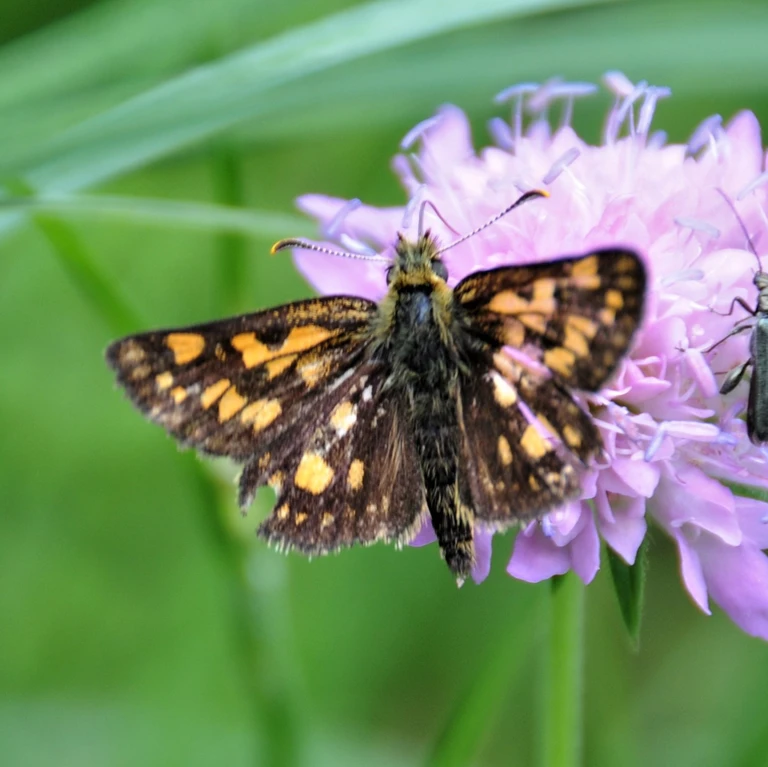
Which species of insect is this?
Carterocephalus palaemon
